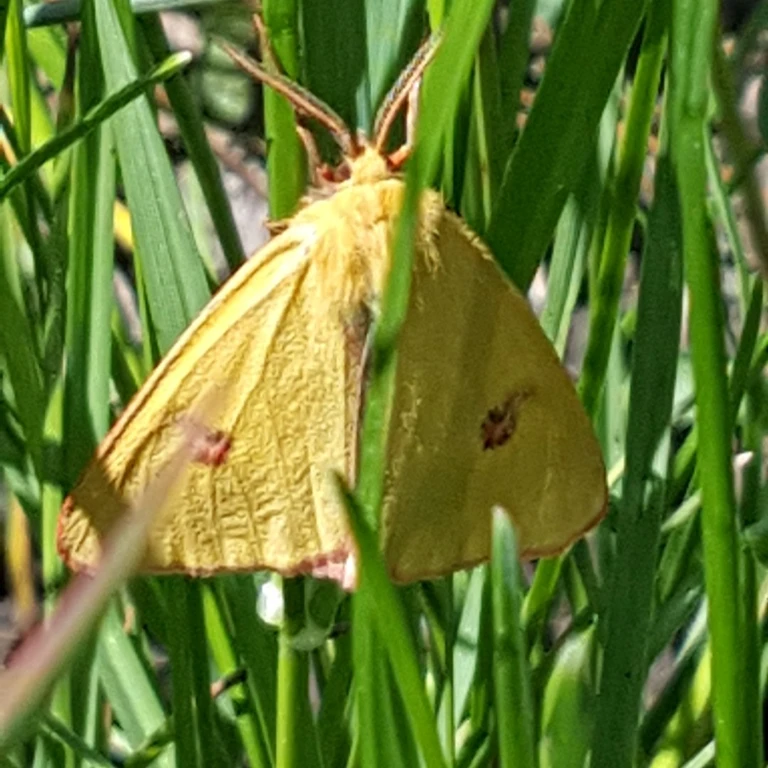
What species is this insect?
Diacrisia sannio
